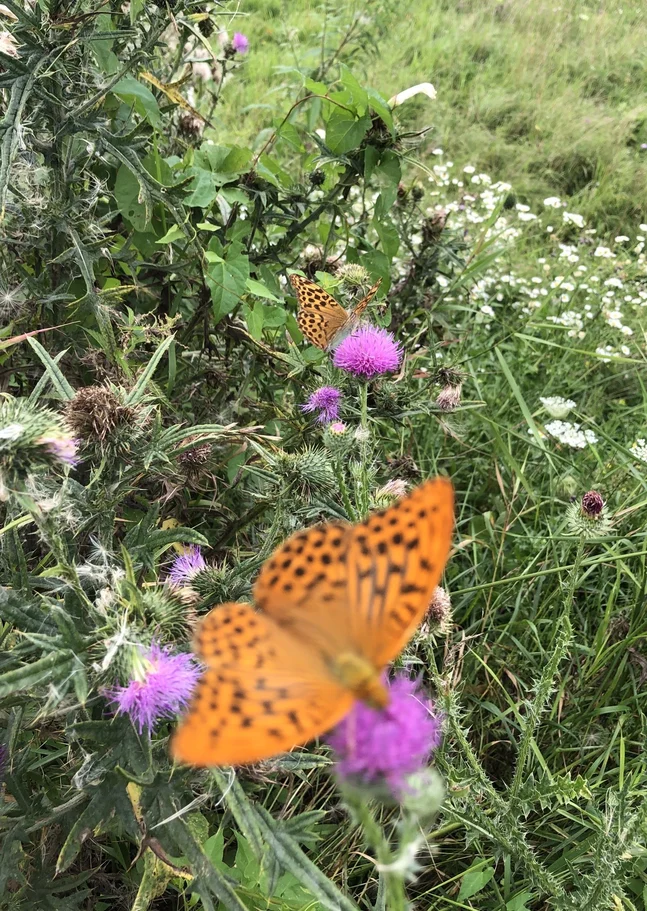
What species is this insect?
Argynnis paphia
